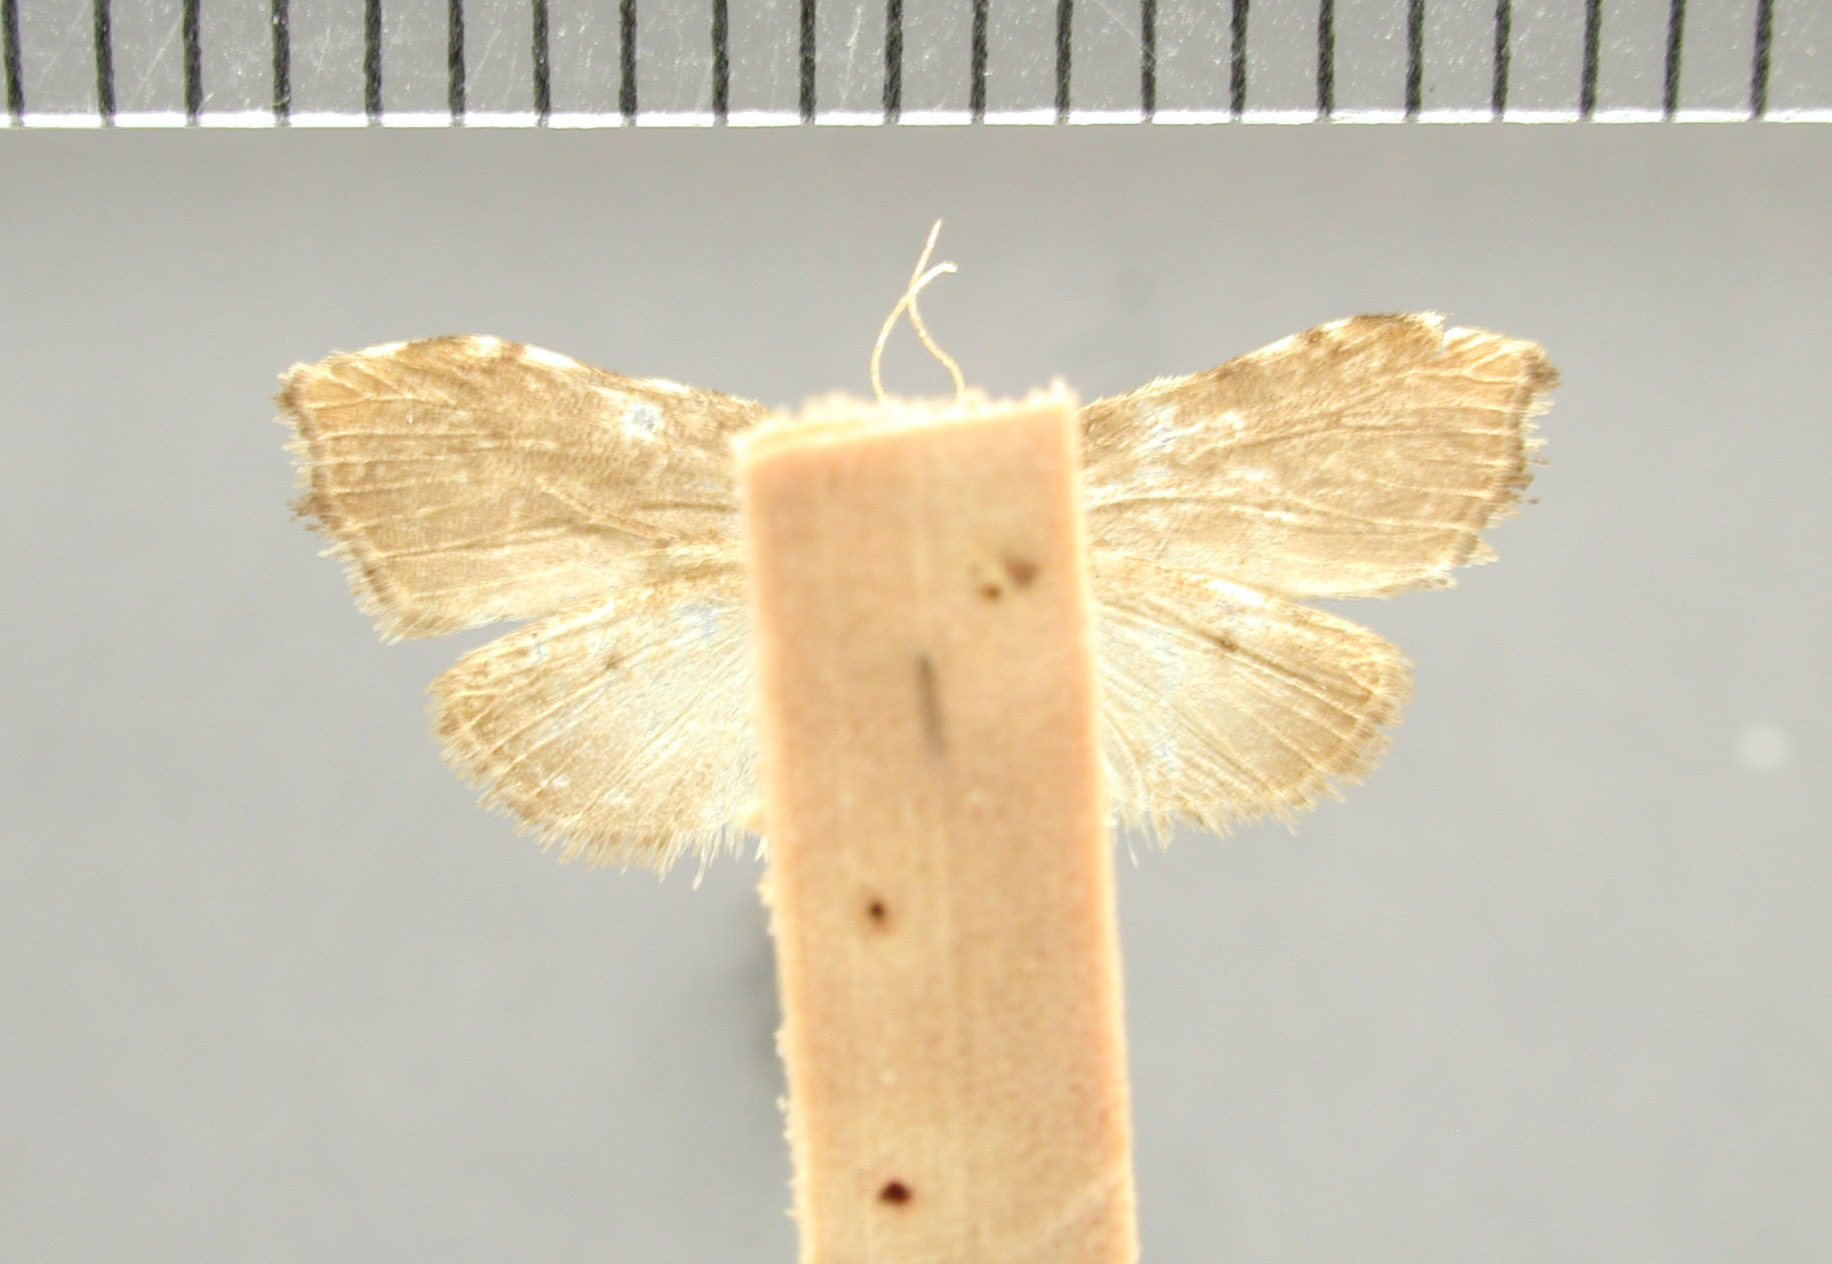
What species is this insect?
Clemensia holocerna
